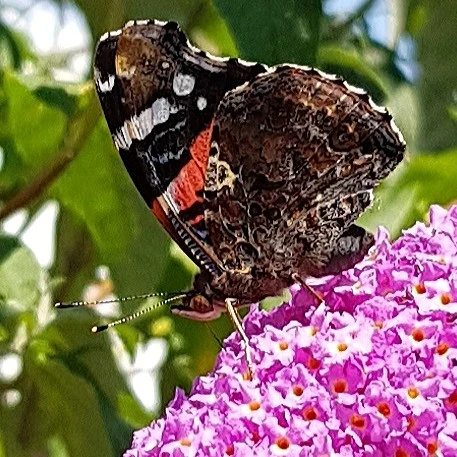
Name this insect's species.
Vanessa atalanta
